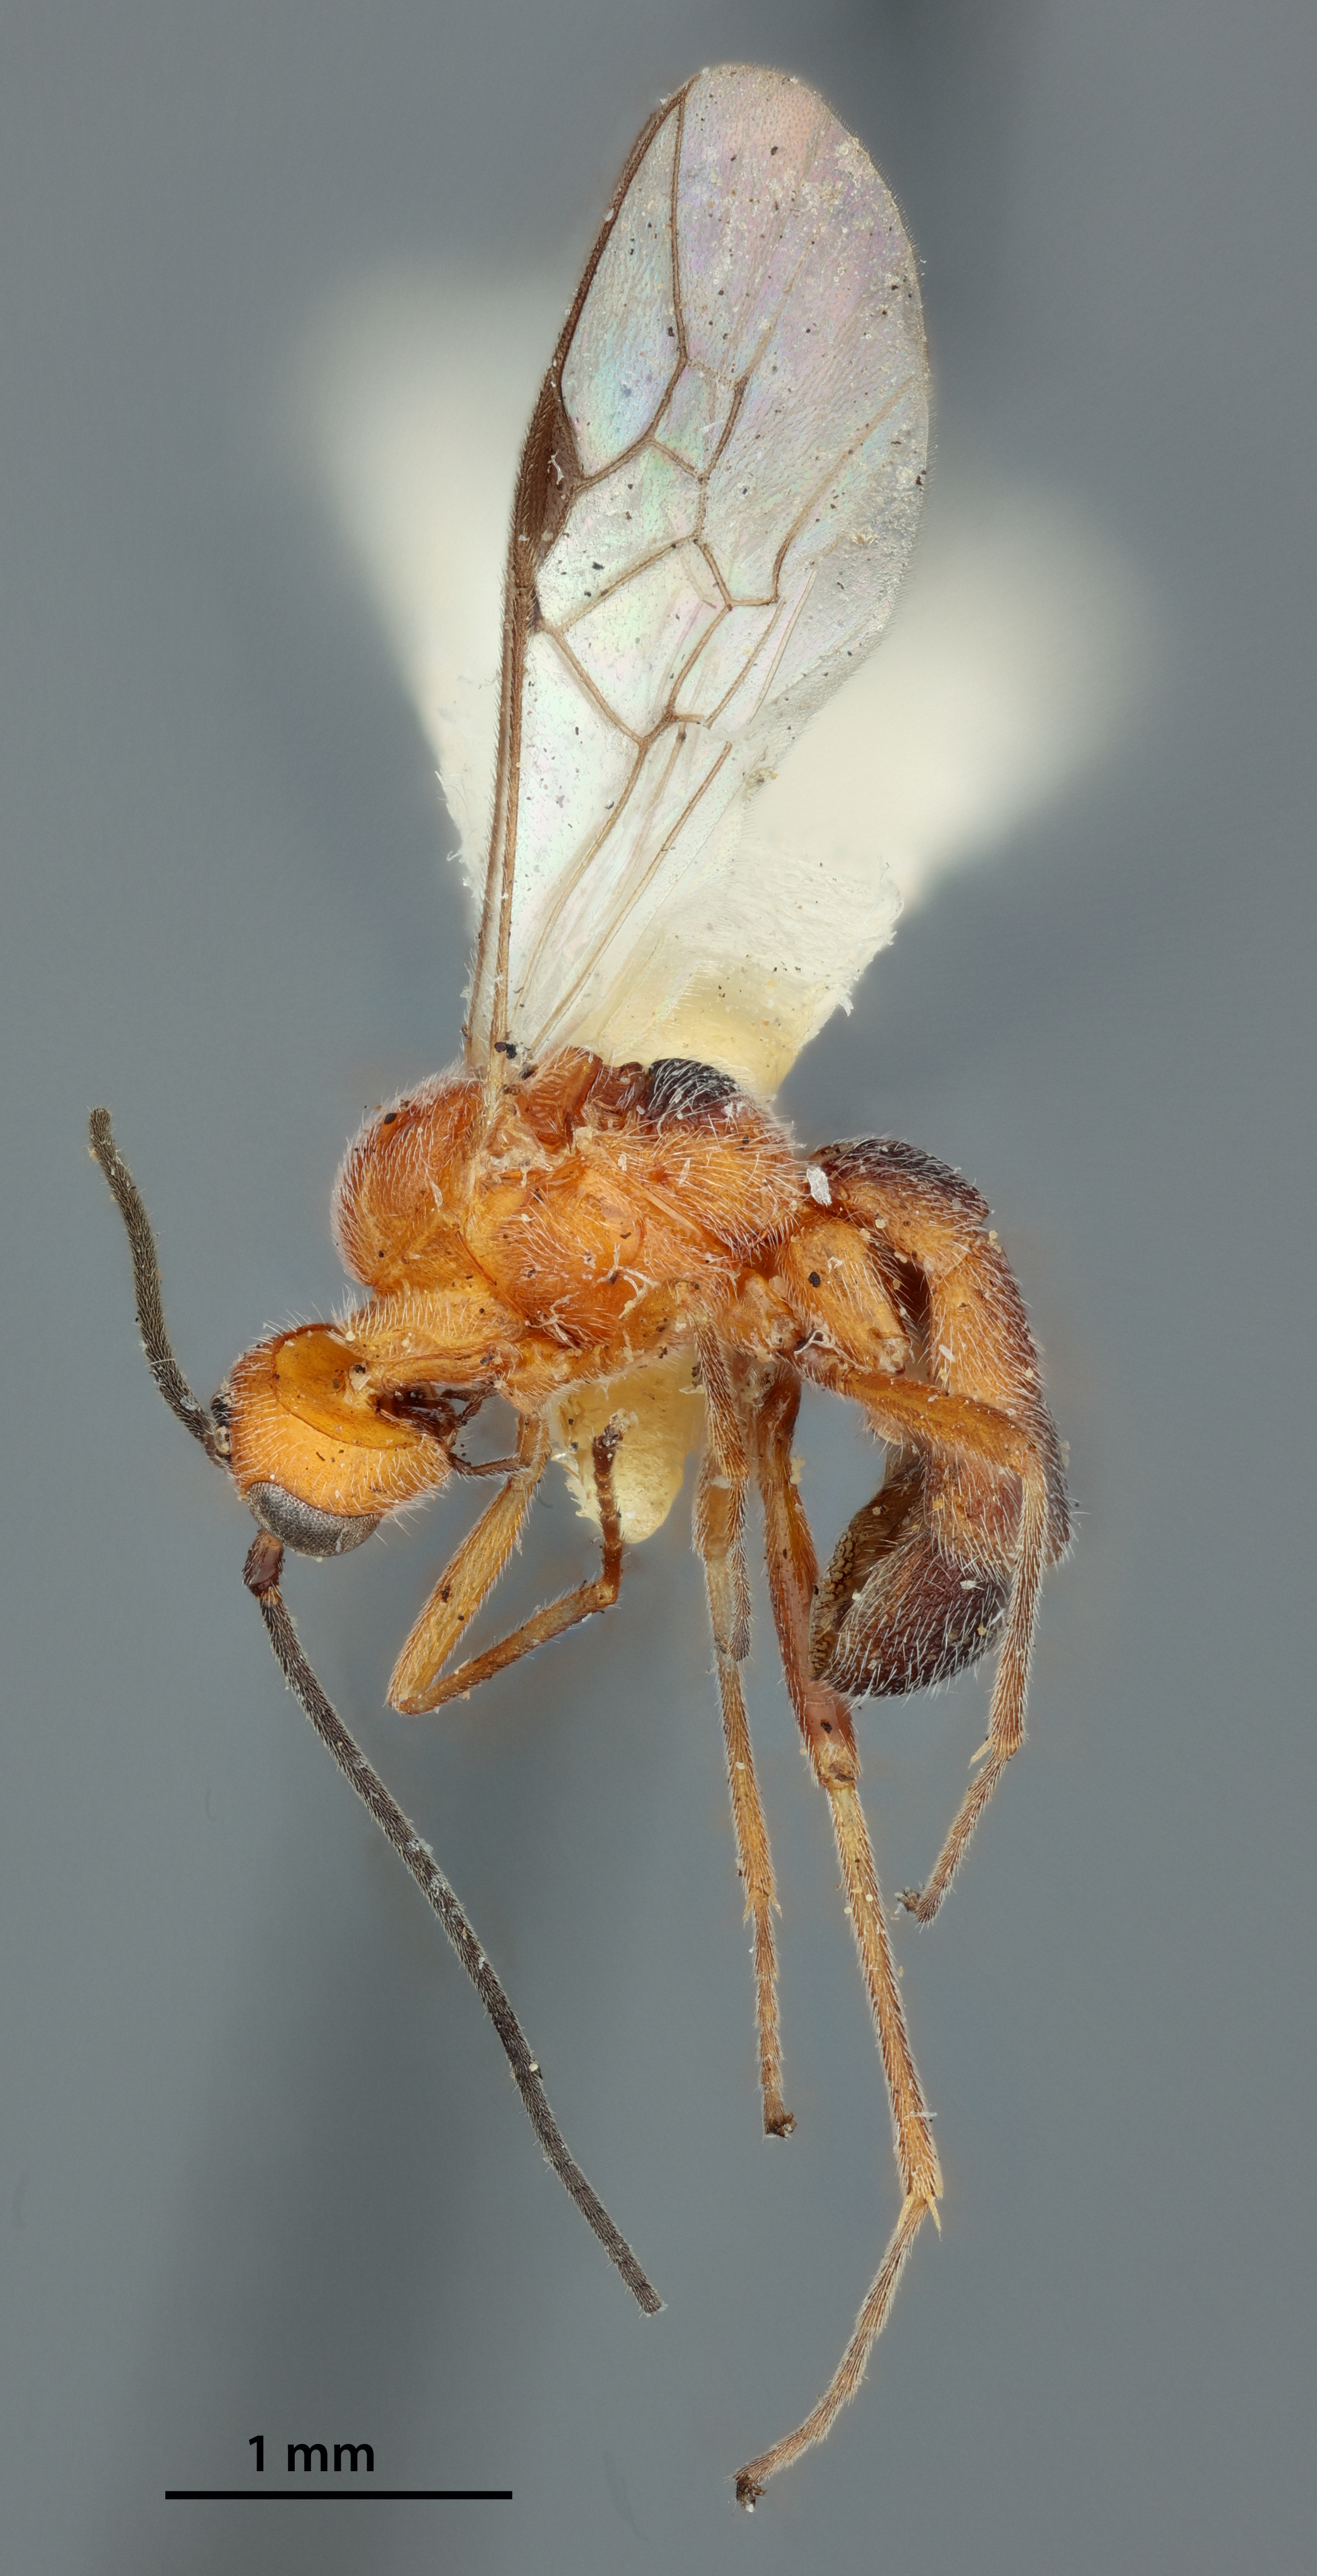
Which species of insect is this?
Aleiodes hiisiis
